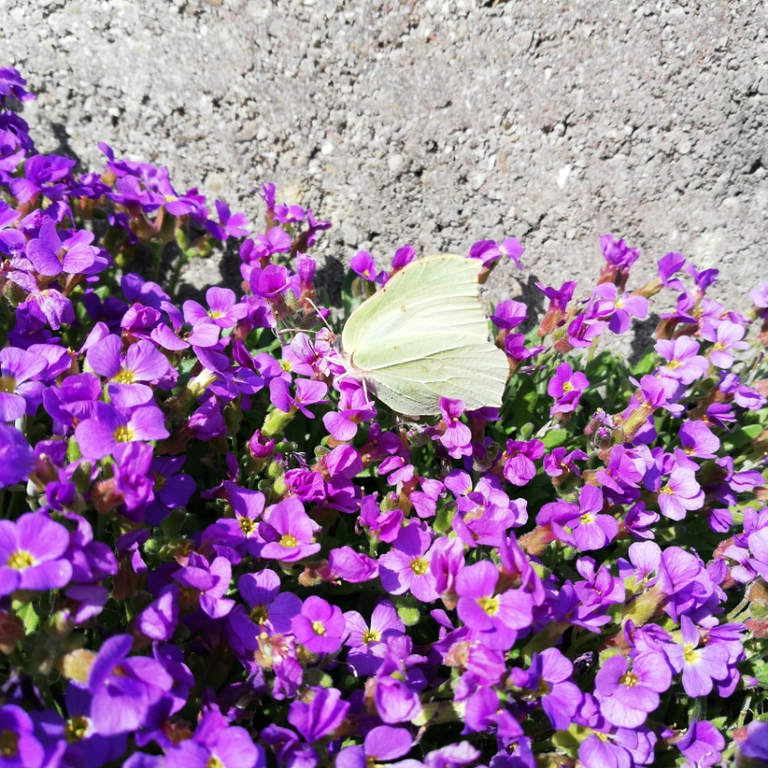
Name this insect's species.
Gonepteryx rhamni
